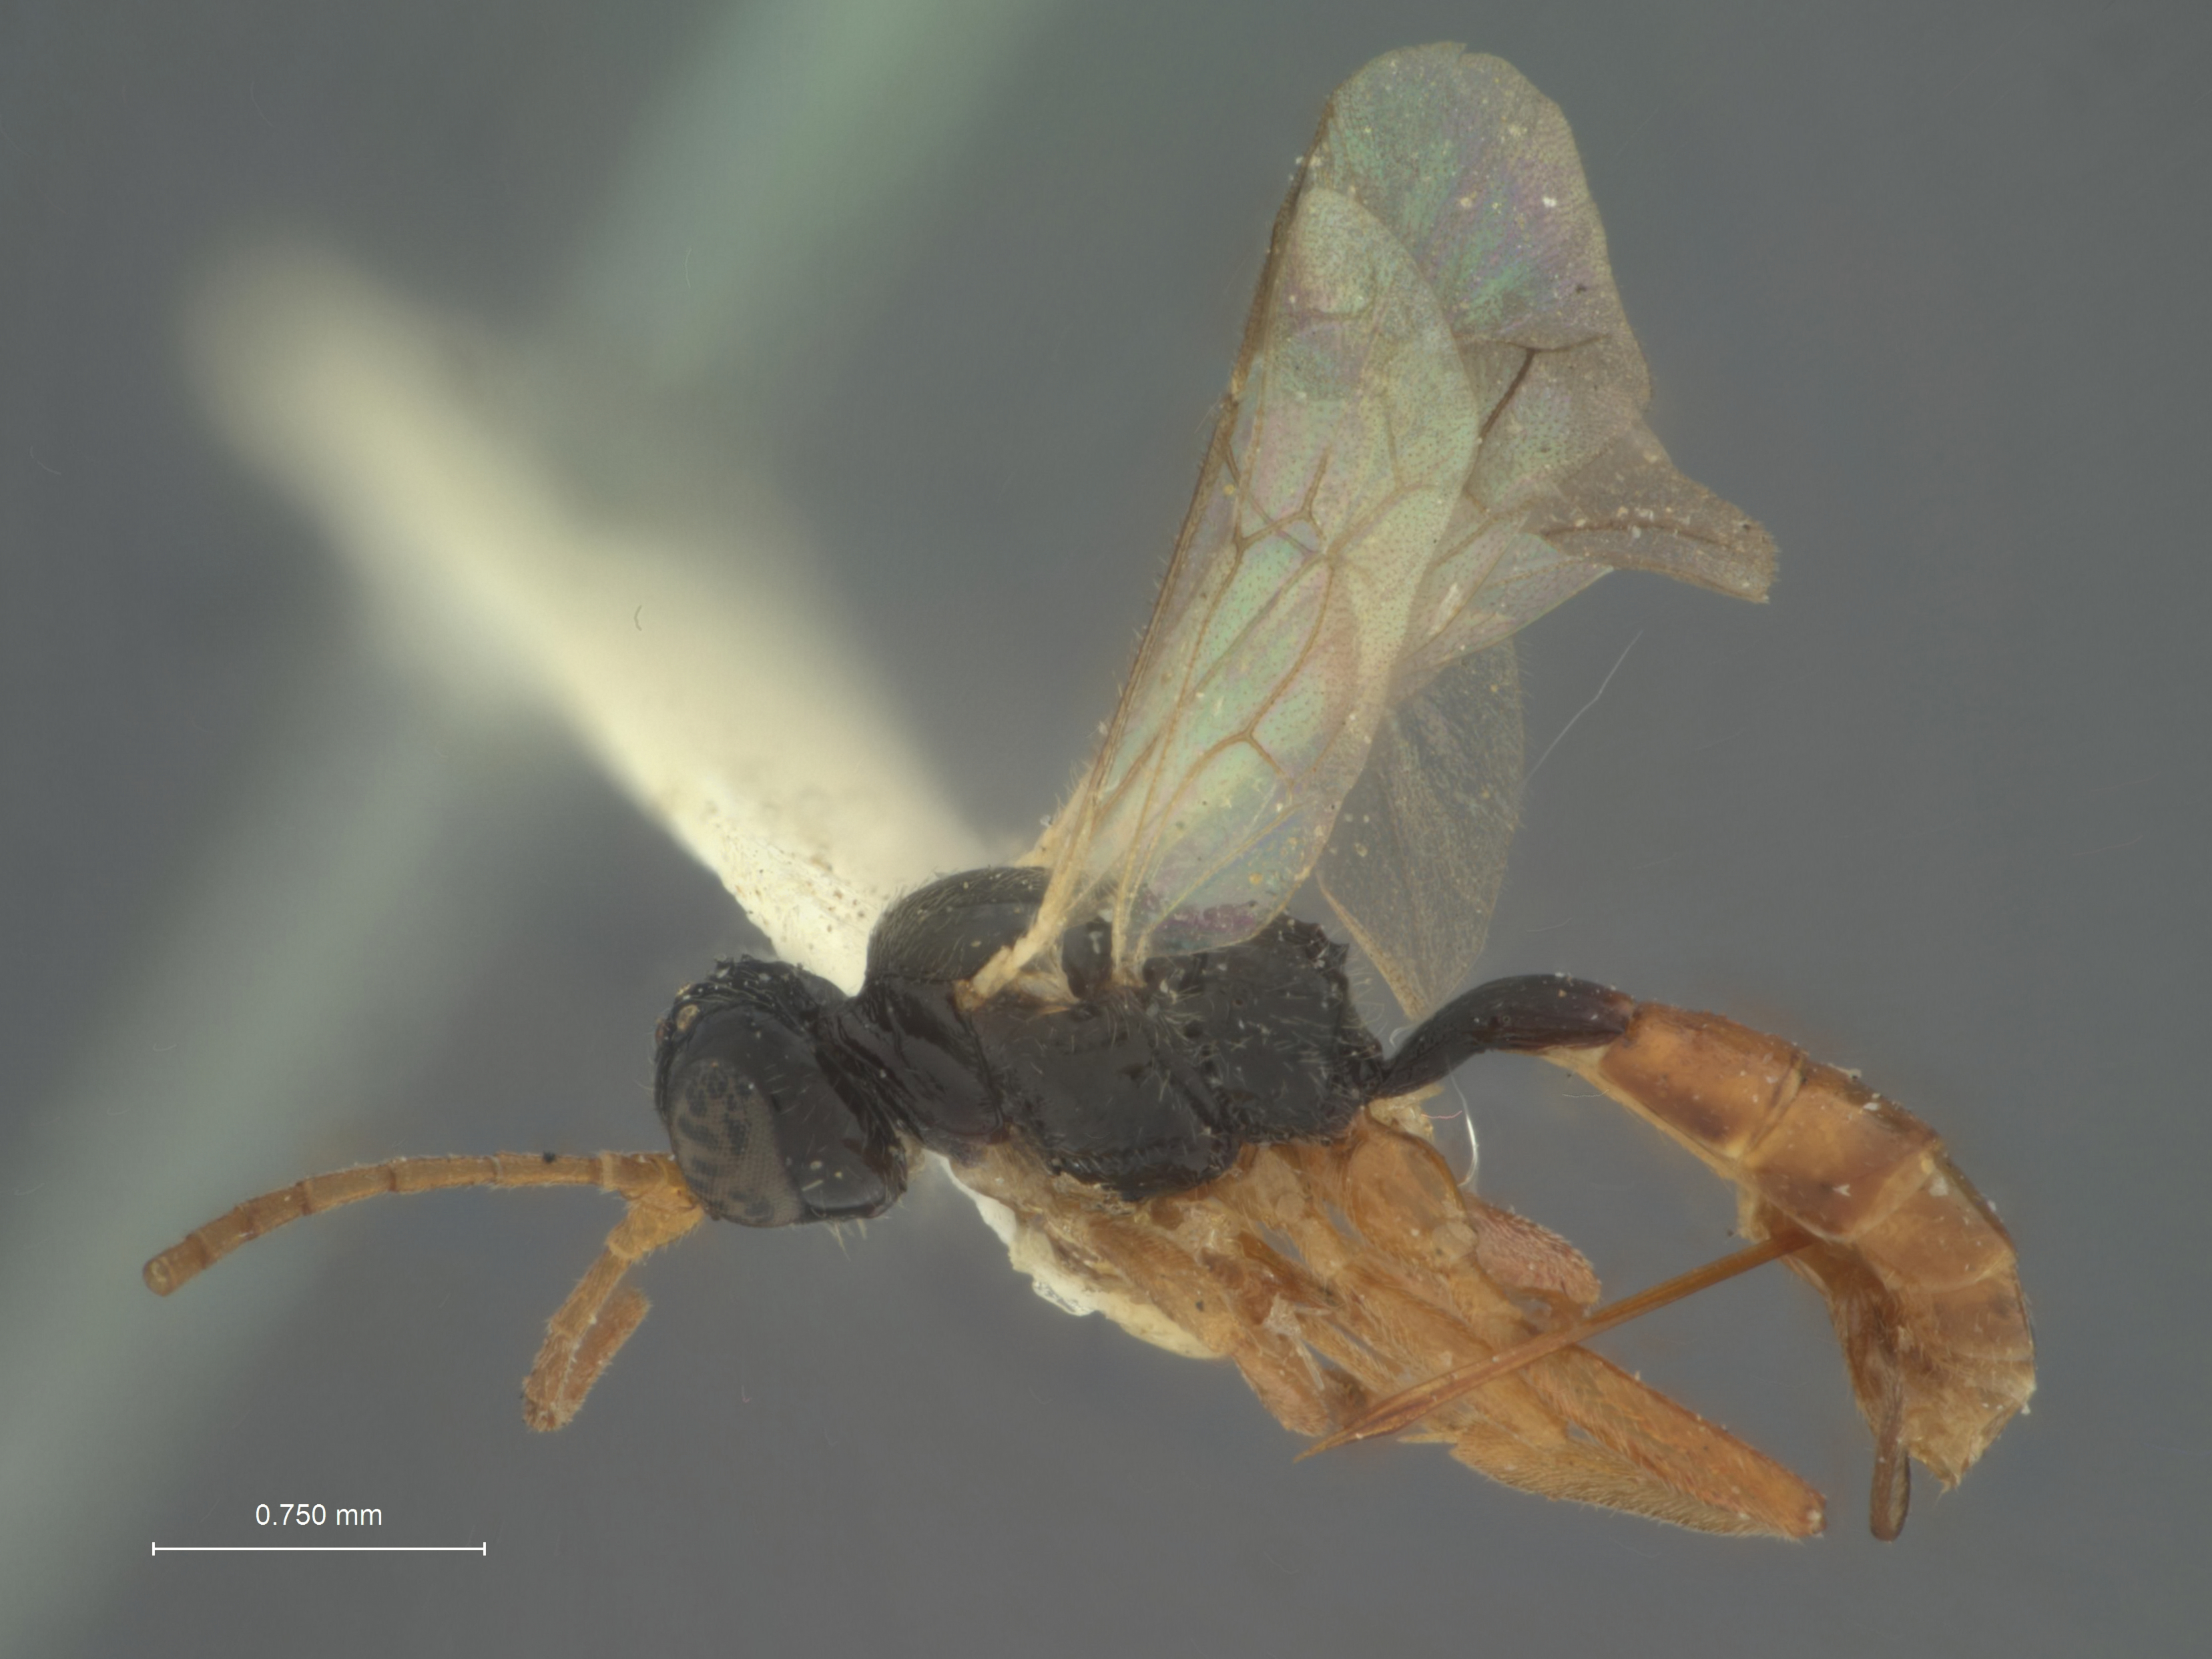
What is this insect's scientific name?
Hemiteles rubricornis
